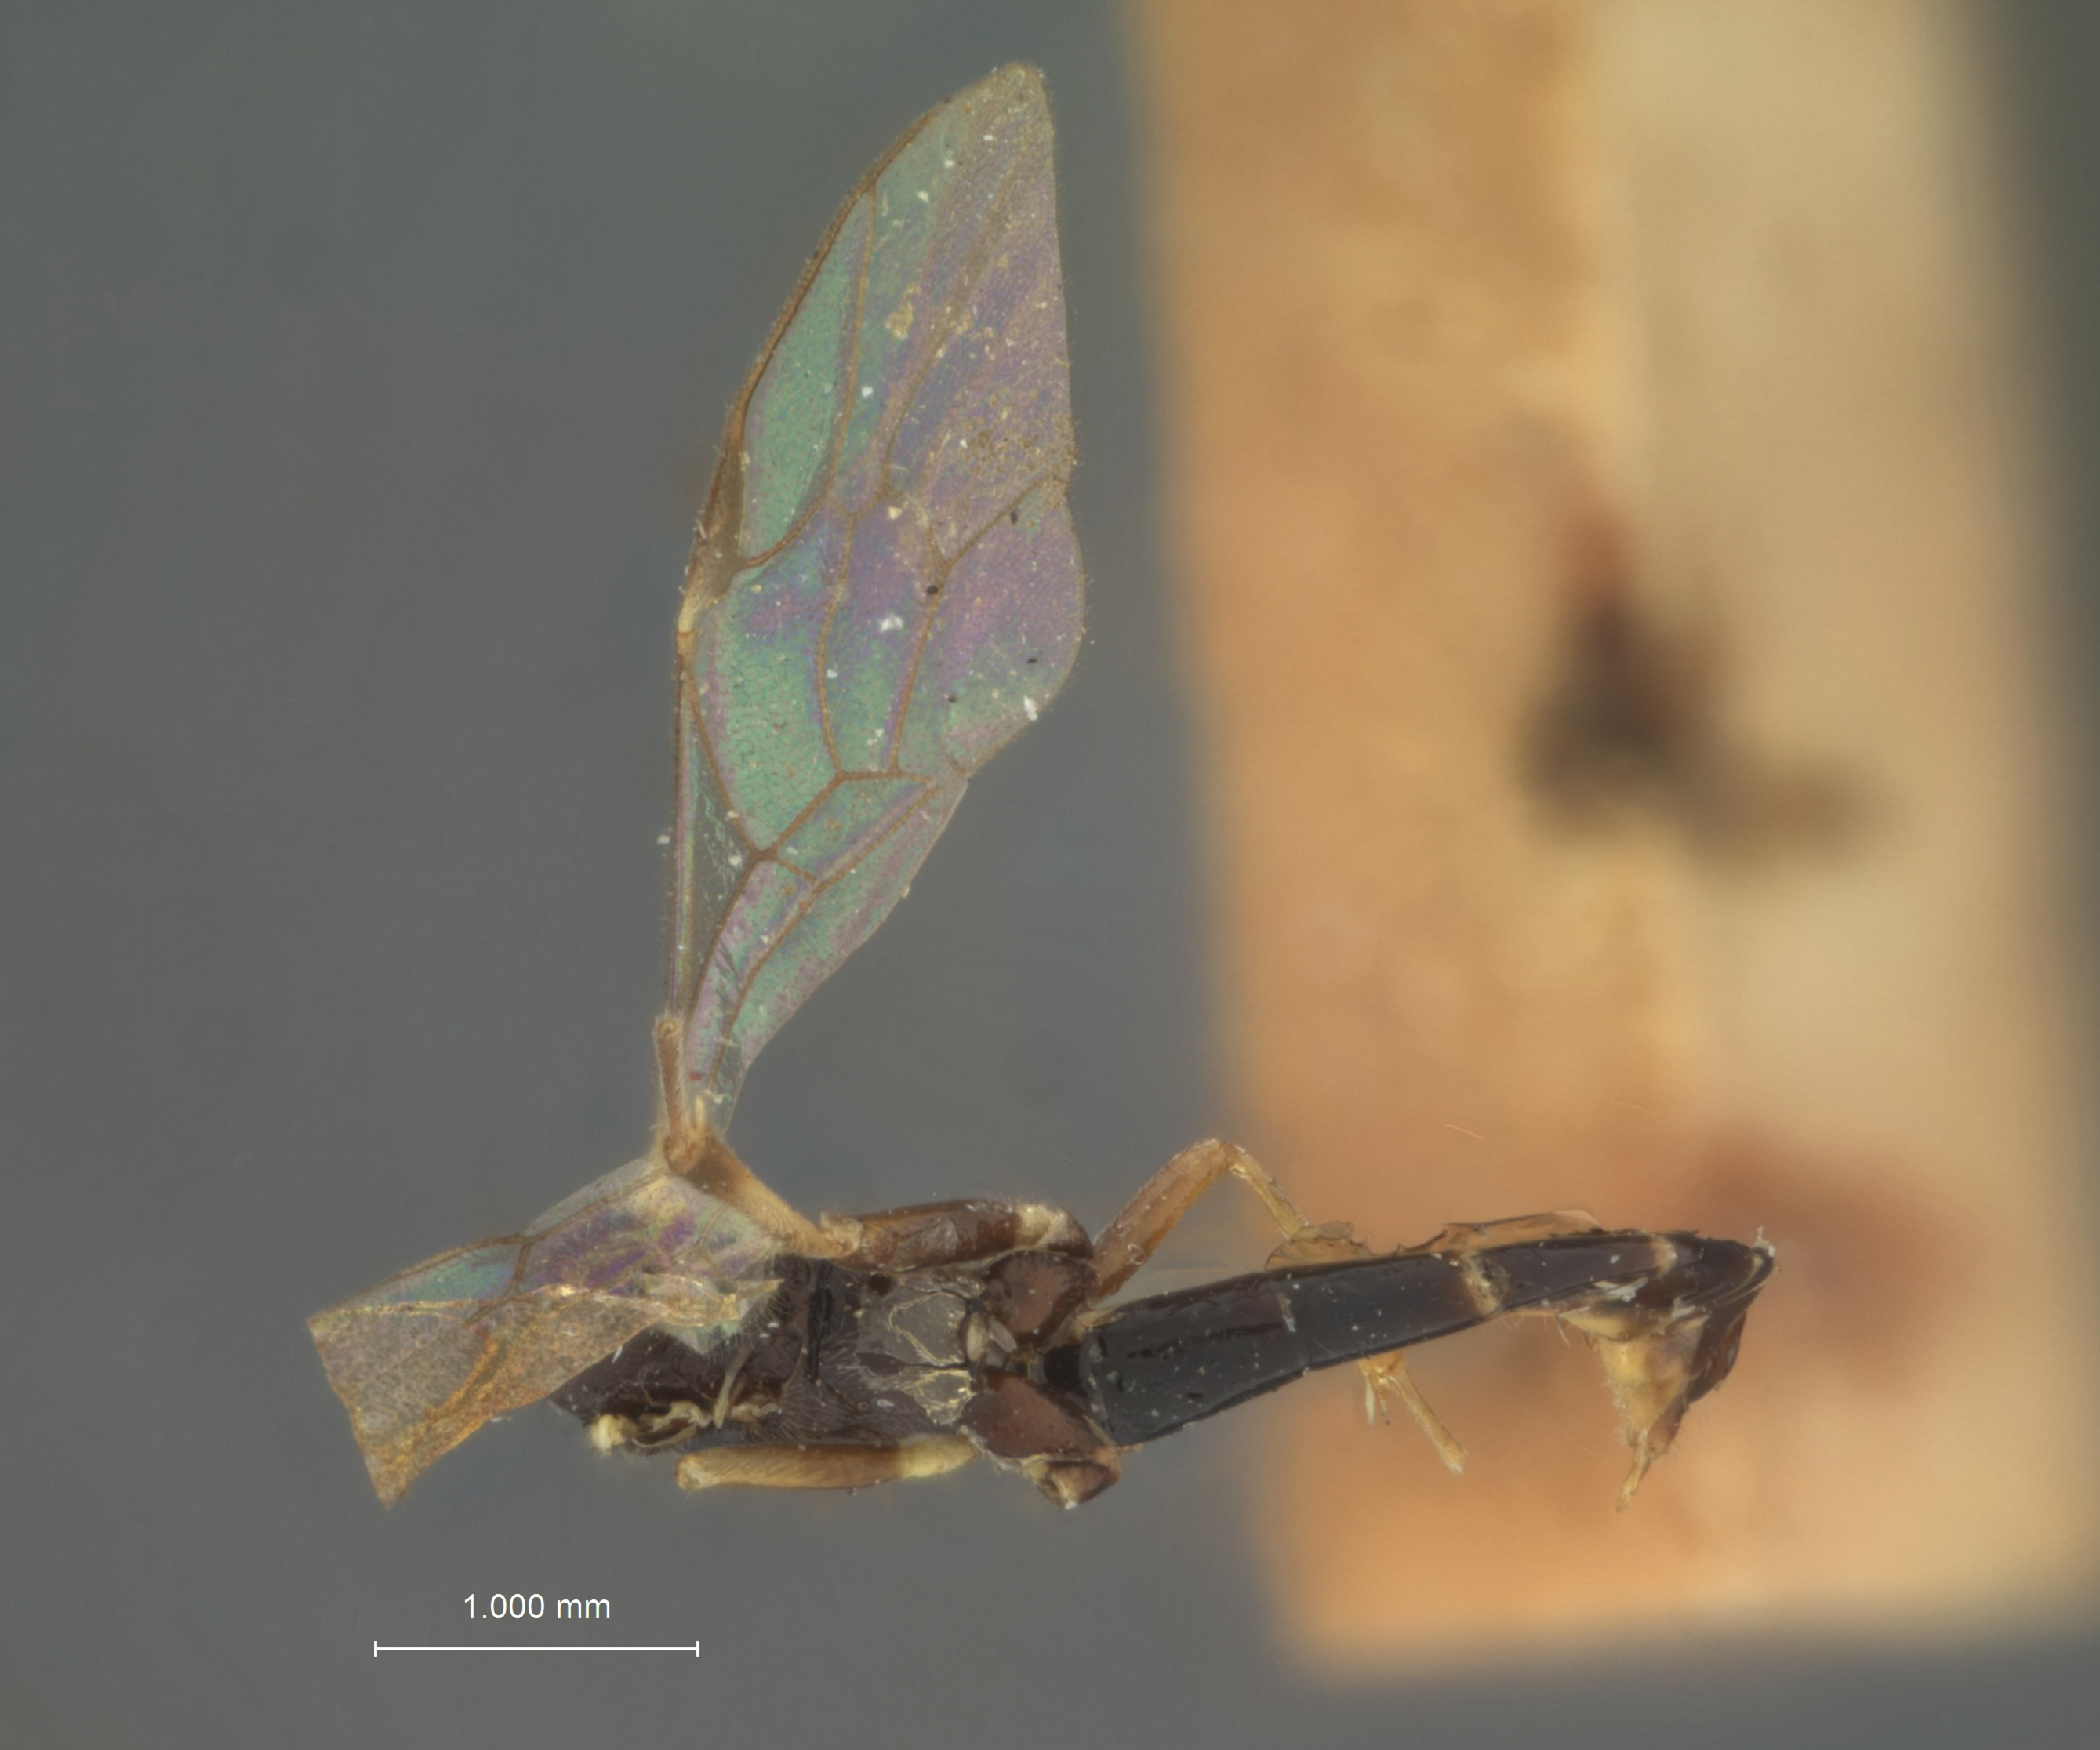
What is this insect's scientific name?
Exolytus clypeatus
